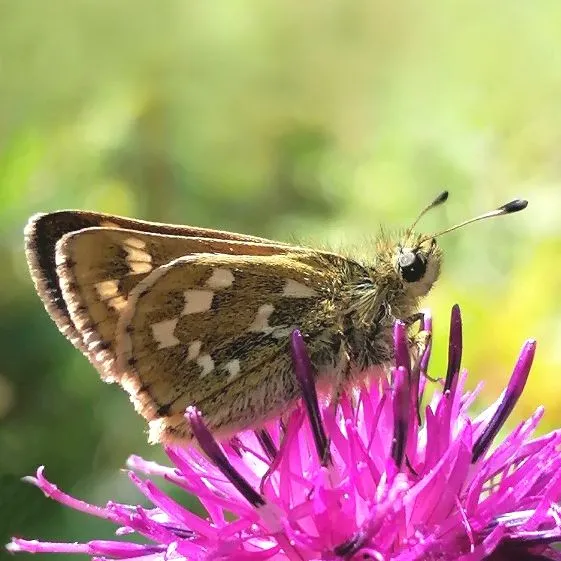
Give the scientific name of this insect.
Hesperia comma
